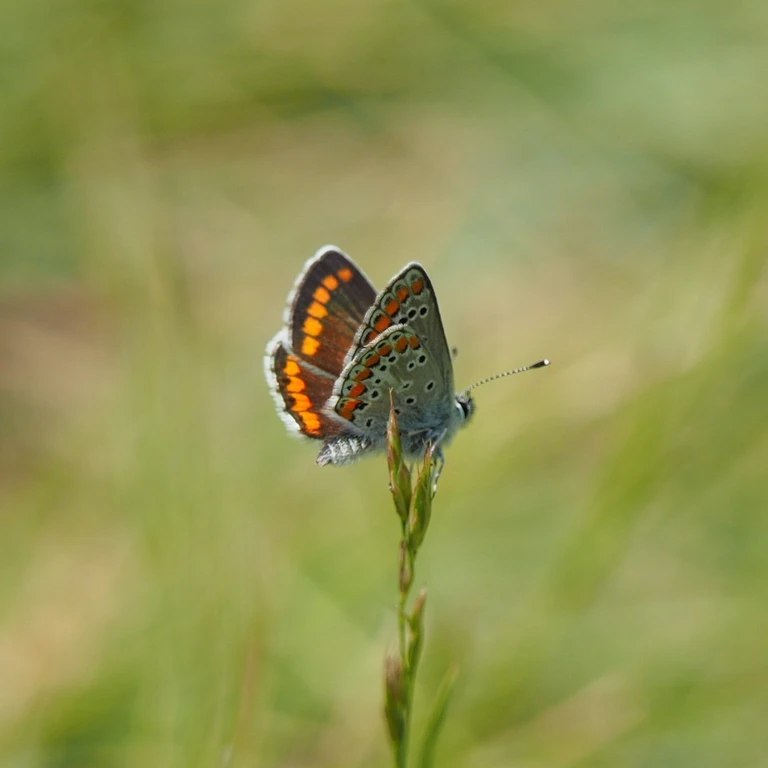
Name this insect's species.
Aricia agestis/artaxerxes
